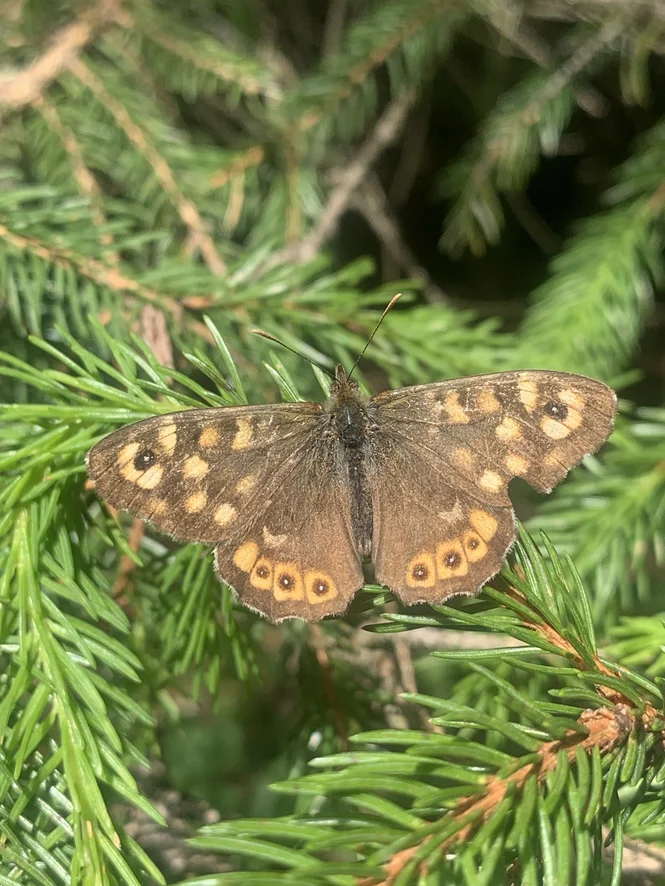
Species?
Pararge aegeria
